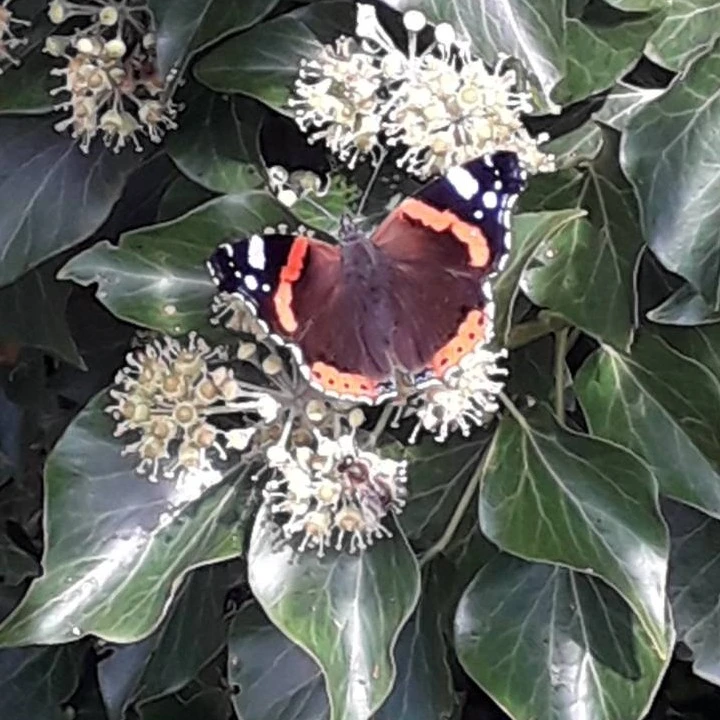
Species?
Vanessa atalanta
